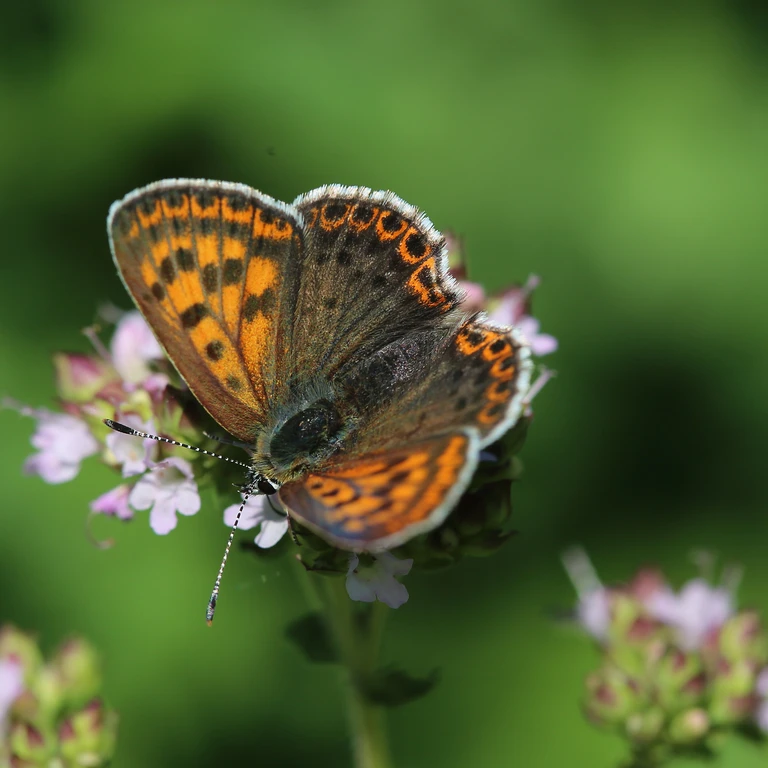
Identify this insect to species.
Lycaena tityrus (also Loweia tityrus)
